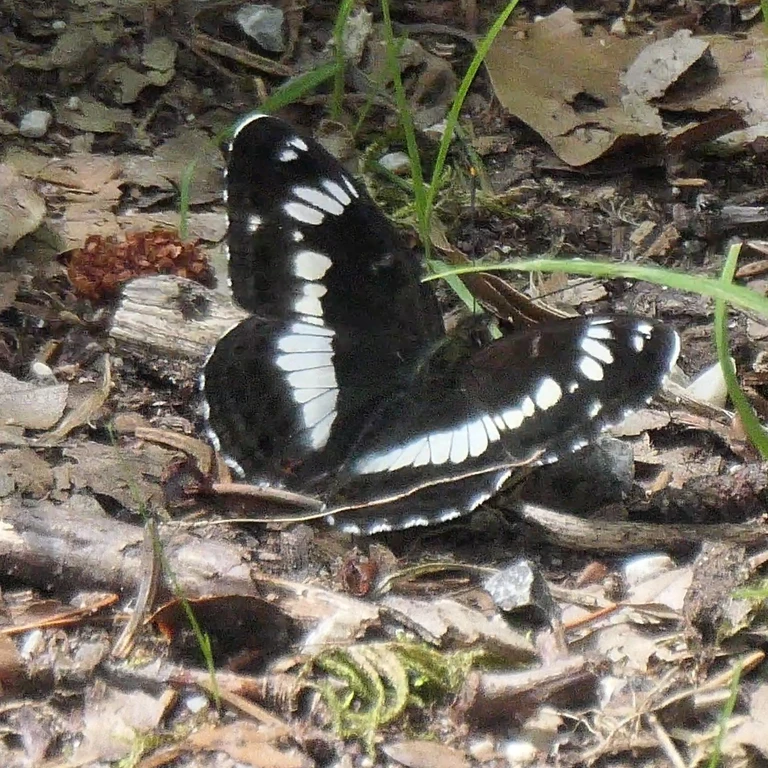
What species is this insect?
Limenitis camilla (also Ladoga camilla)
